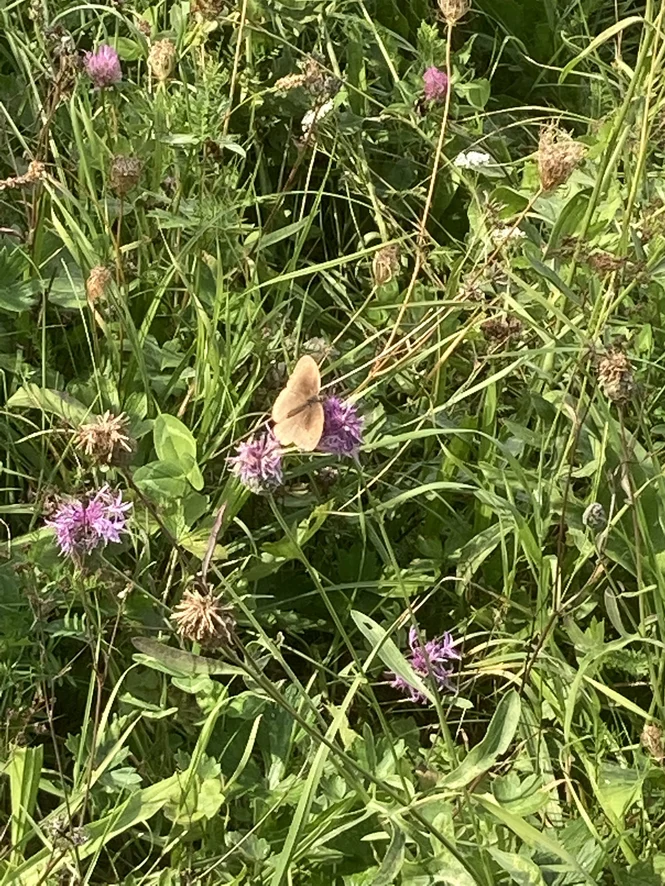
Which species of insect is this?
Maniola jurtina
